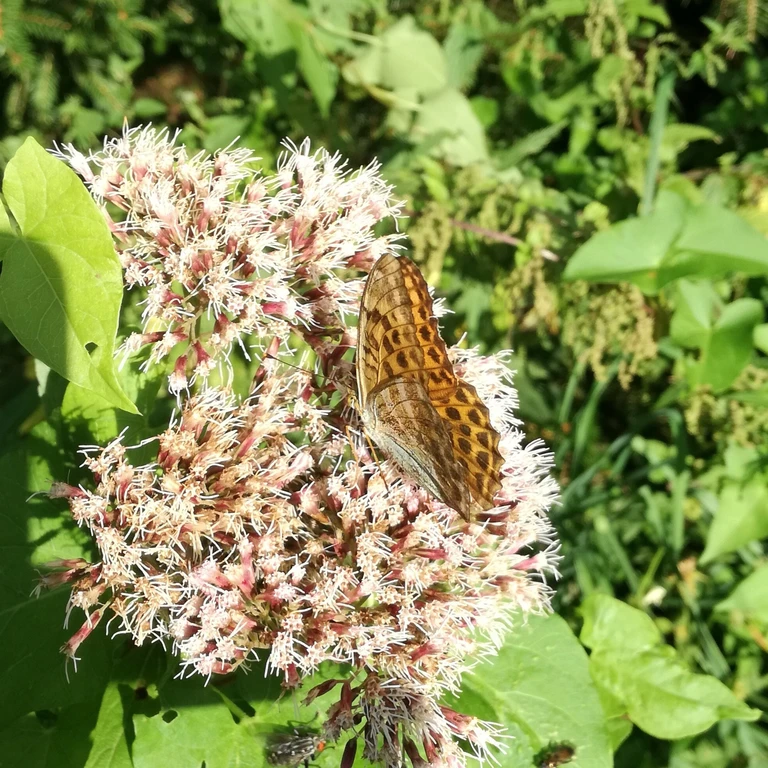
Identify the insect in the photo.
Argynnis paphia
